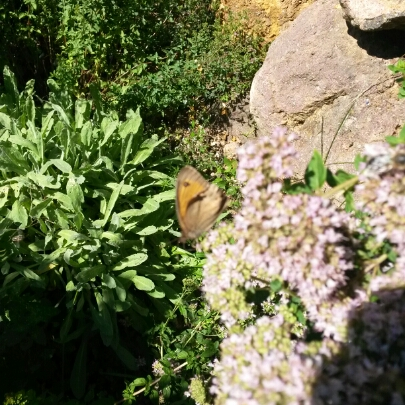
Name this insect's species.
Maniola jurtina
